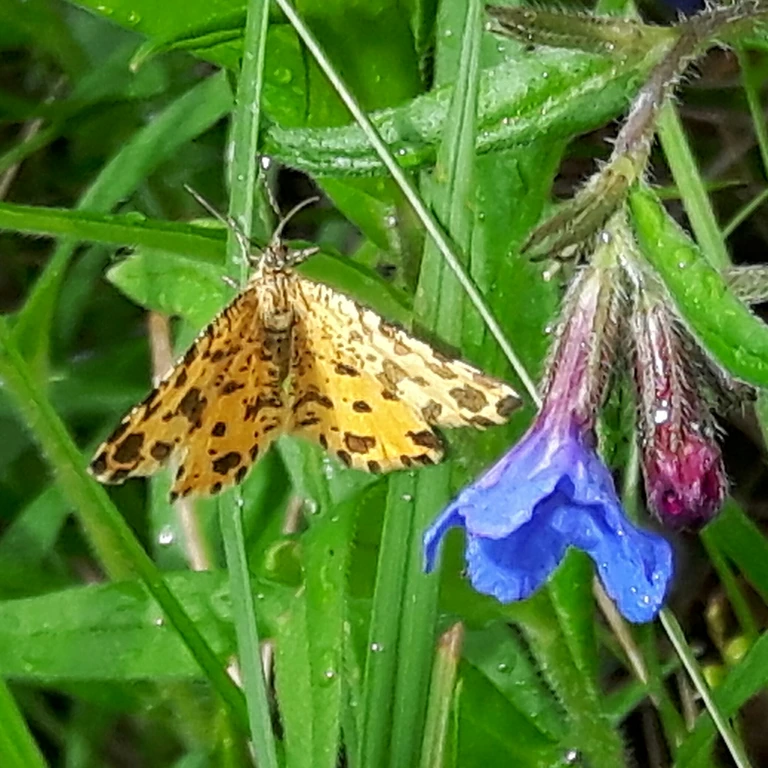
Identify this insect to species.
Pseudopanthera macularia
